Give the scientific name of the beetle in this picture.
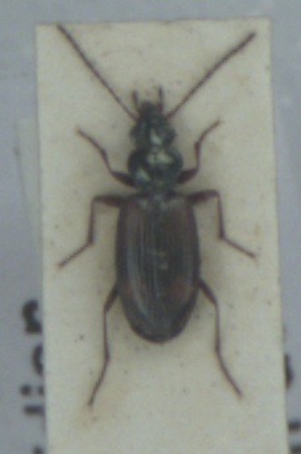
Bembidion saxatile
